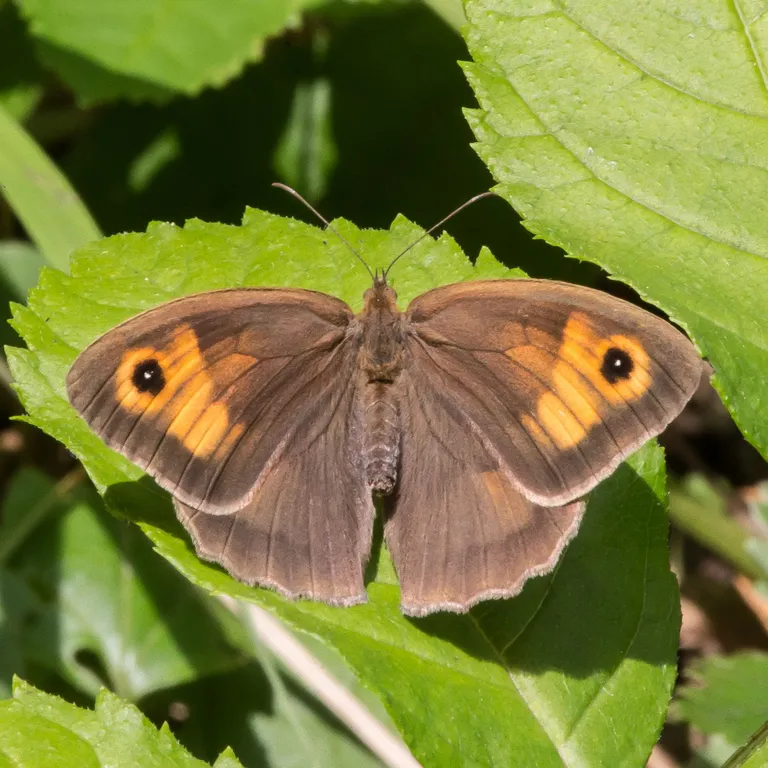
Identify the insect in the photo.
Maniola jurtina
